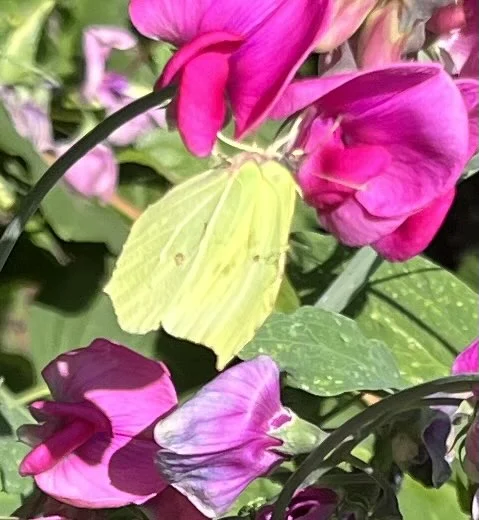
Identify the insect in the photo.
Gonepteryx rhamni
